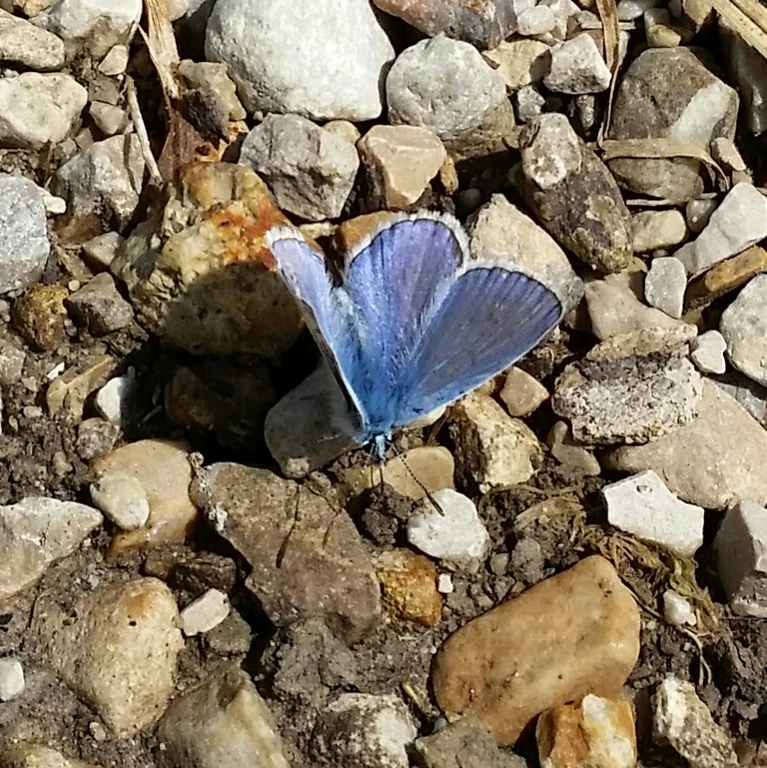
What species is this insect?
Polyommatus icarus
